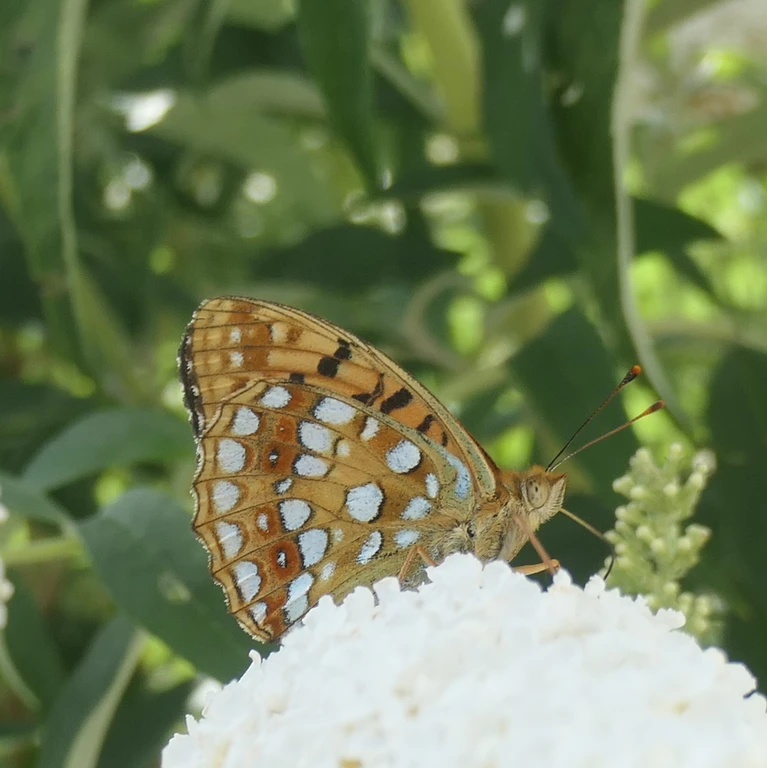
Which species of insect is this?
Fabriciana adippe
